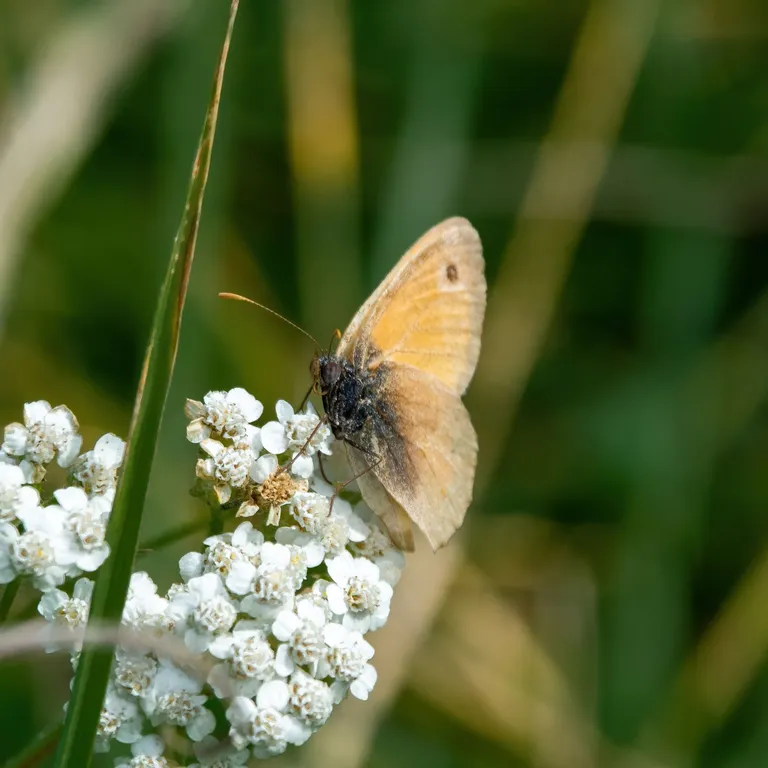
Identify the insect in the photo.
Coenonympha pamphilus
